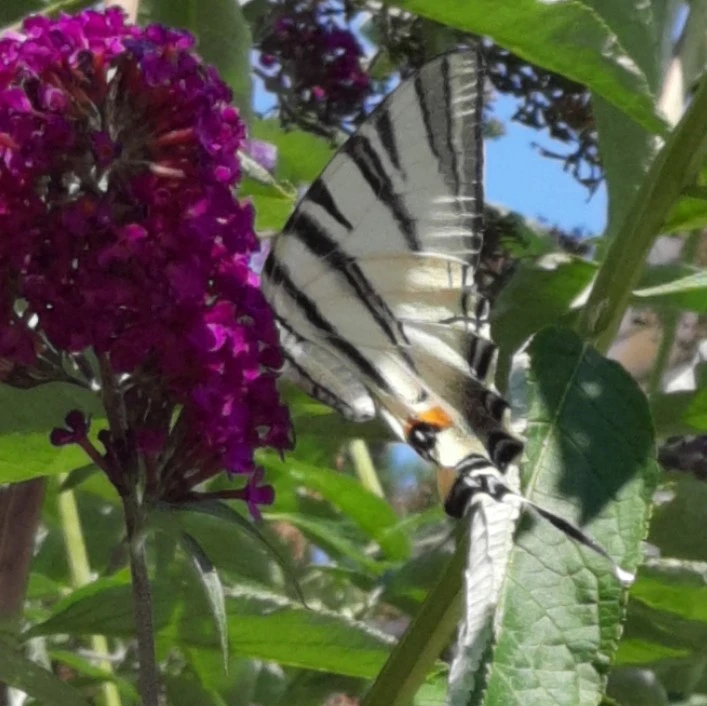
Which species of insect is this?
Iphiclides podalirius
